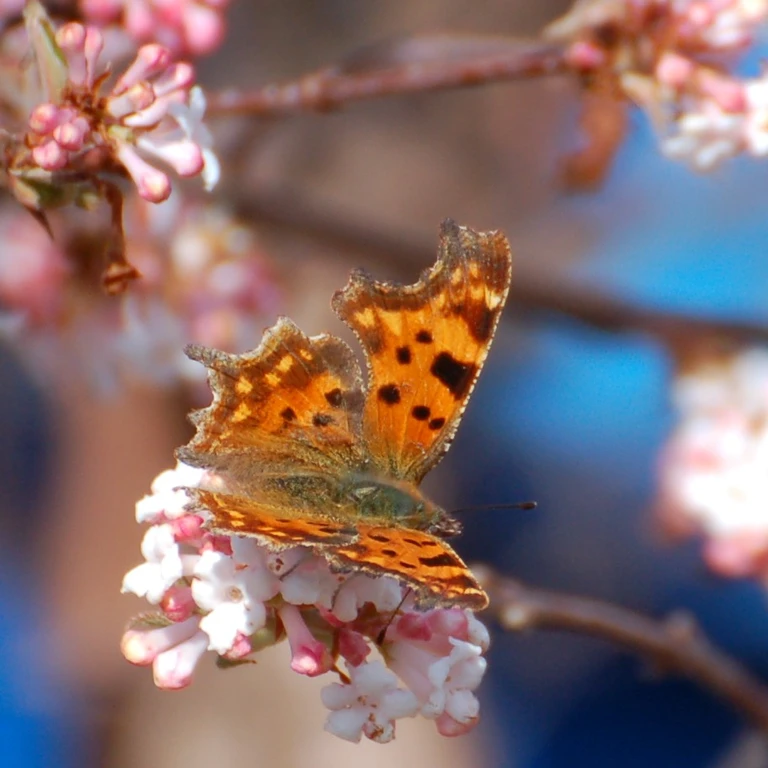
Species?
Polygonia c-album
